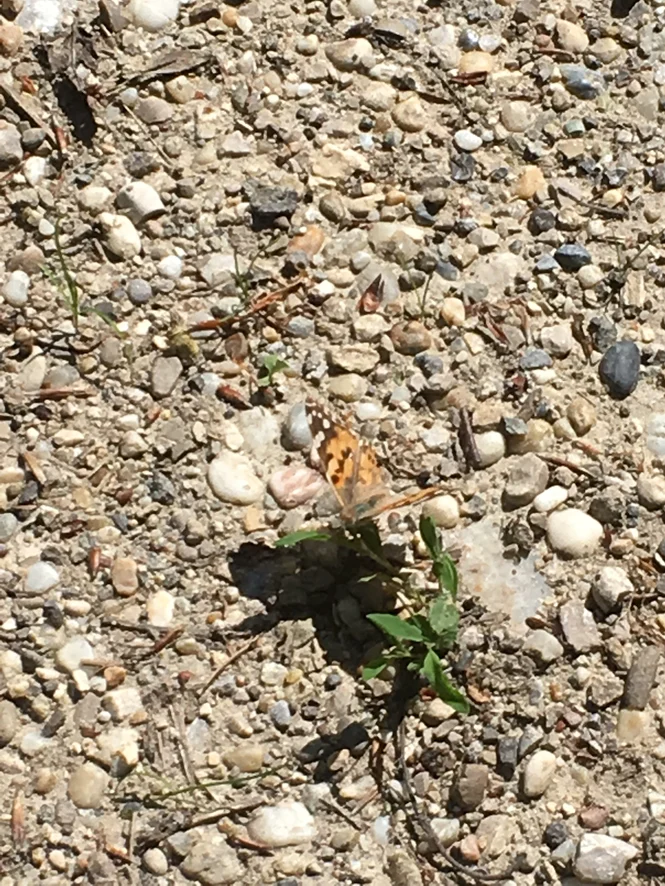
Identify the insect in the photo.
Vanessa cardui
